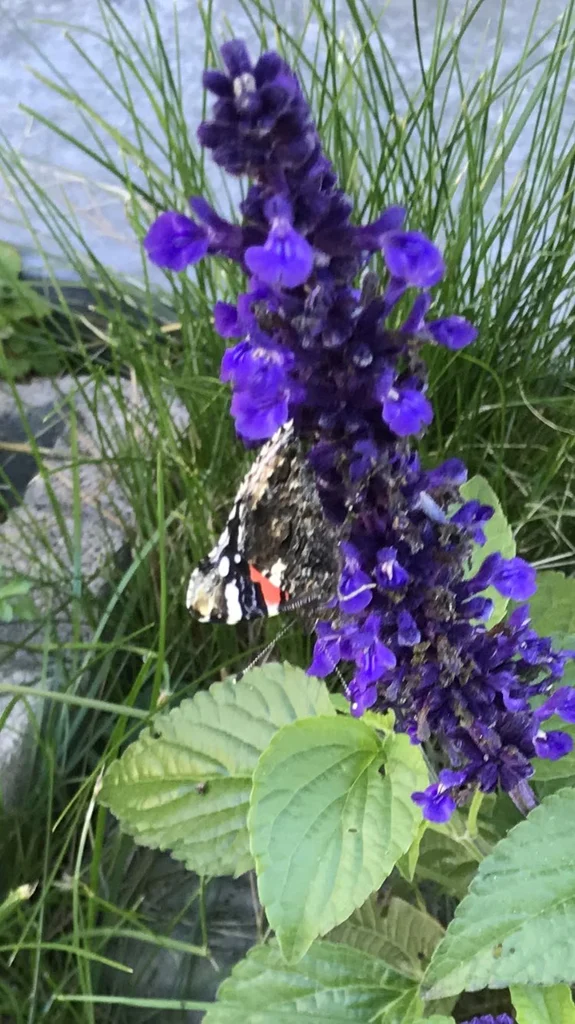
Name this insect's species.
Vanessa atalanta
